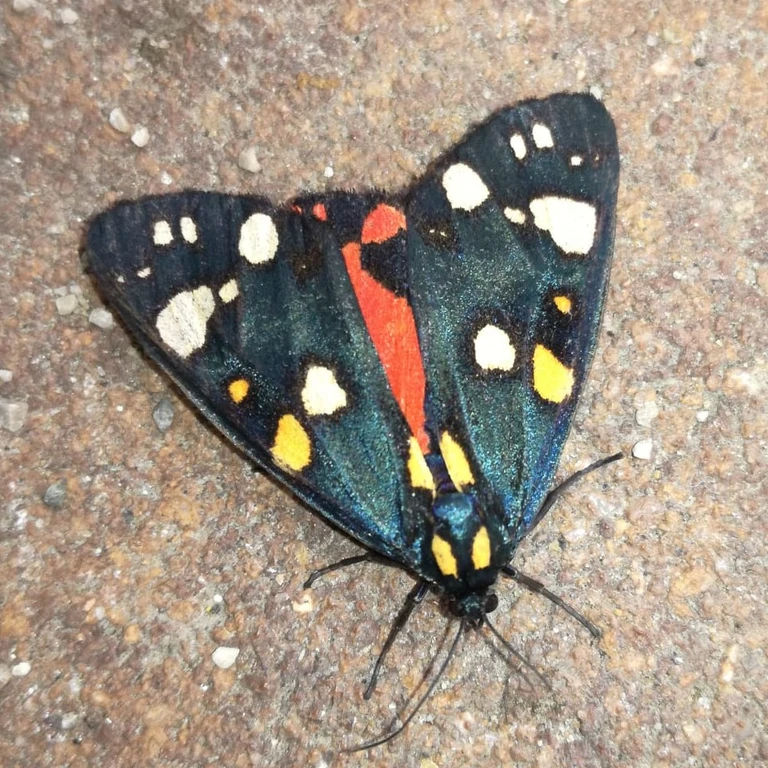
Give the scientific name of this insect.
Callimorpha dominula
